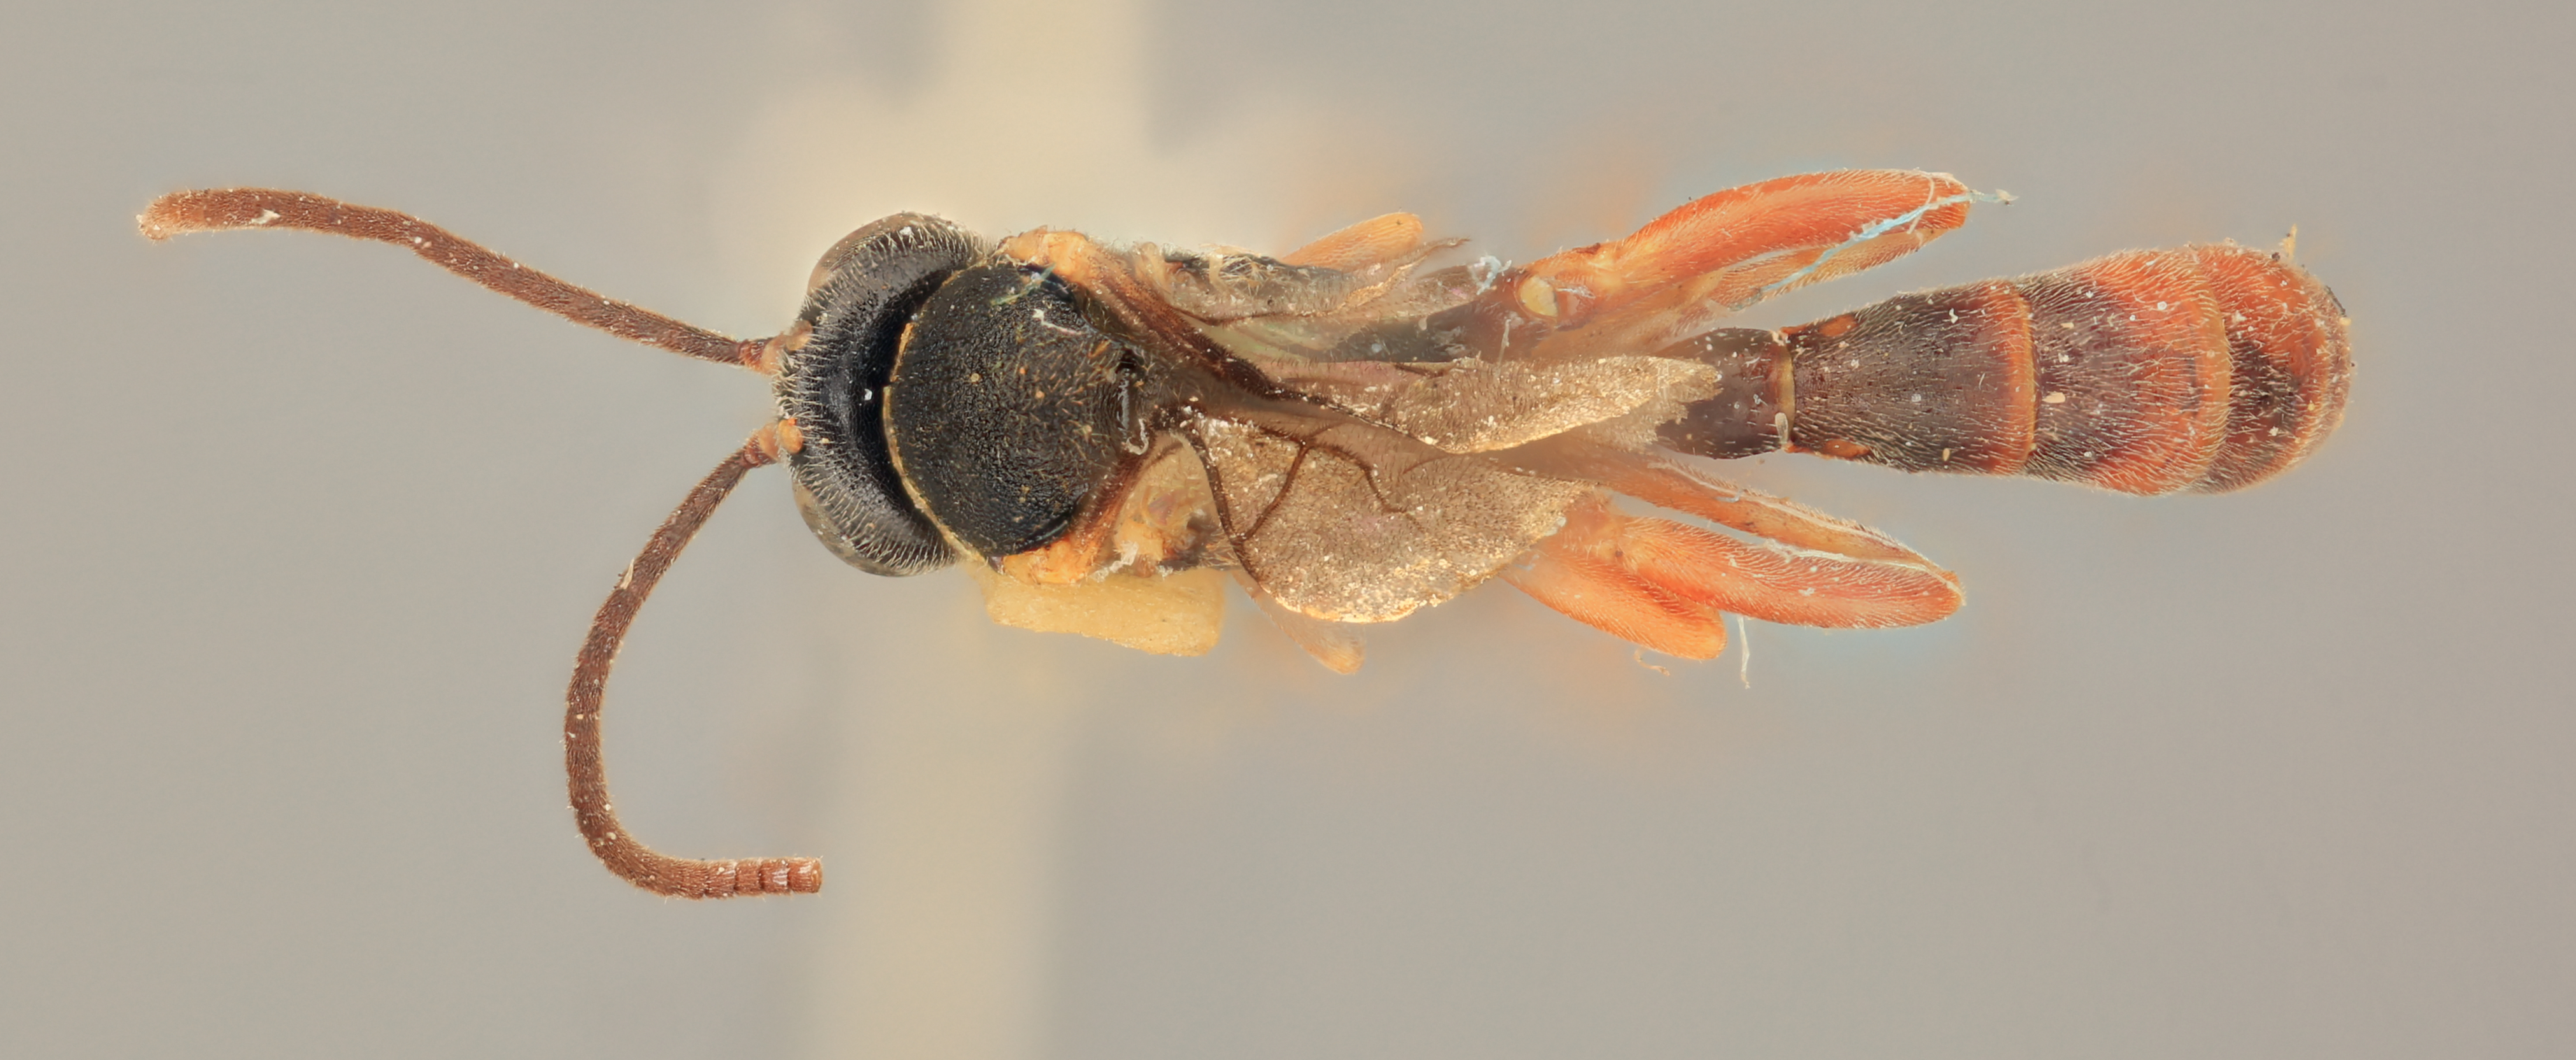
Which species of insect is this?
Casinaria scabriformis
